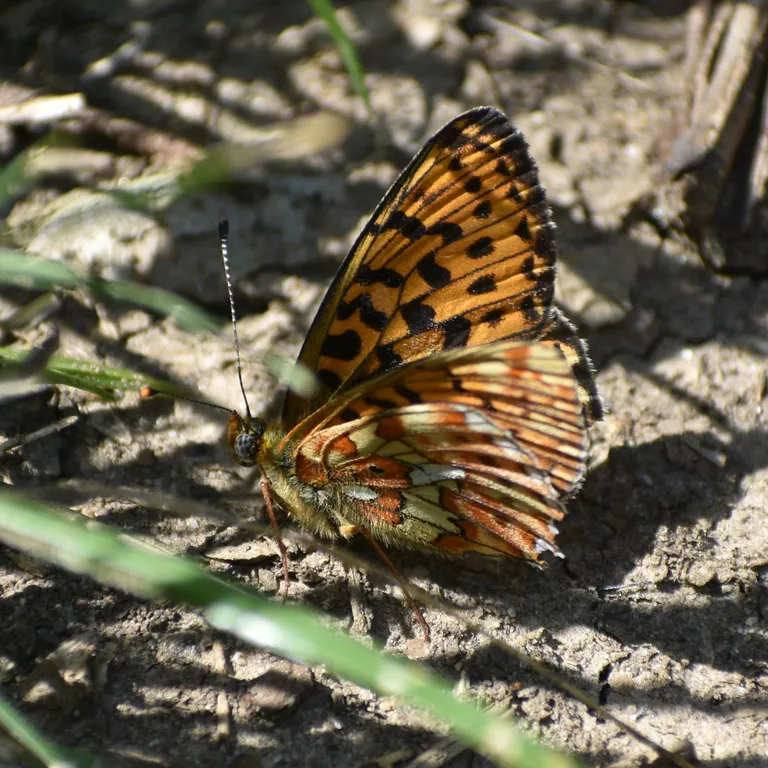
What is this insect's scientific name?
Boloria euphrosyne (also Clossiana euphrosyne)
